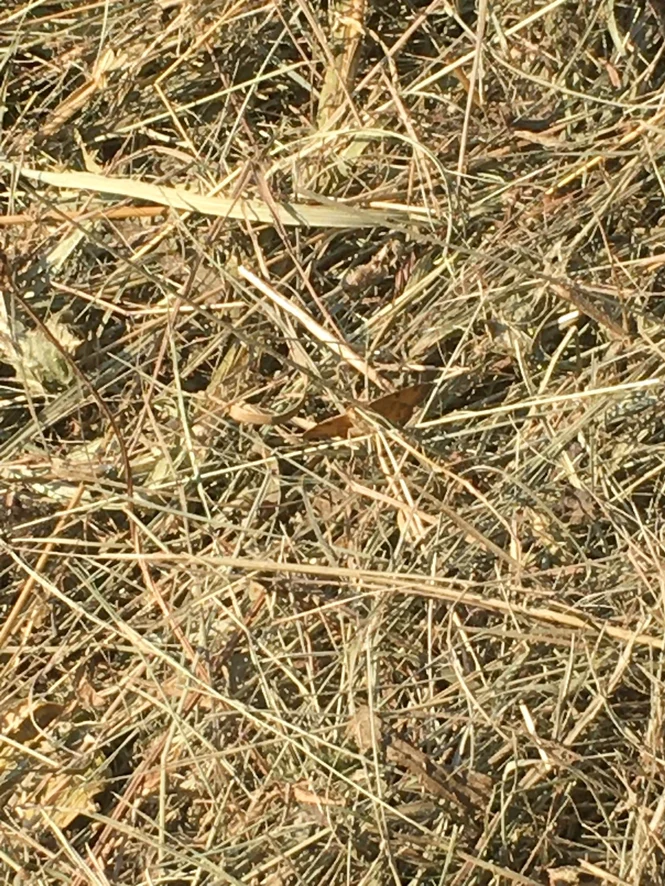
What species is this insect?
Euclidia glyphica
